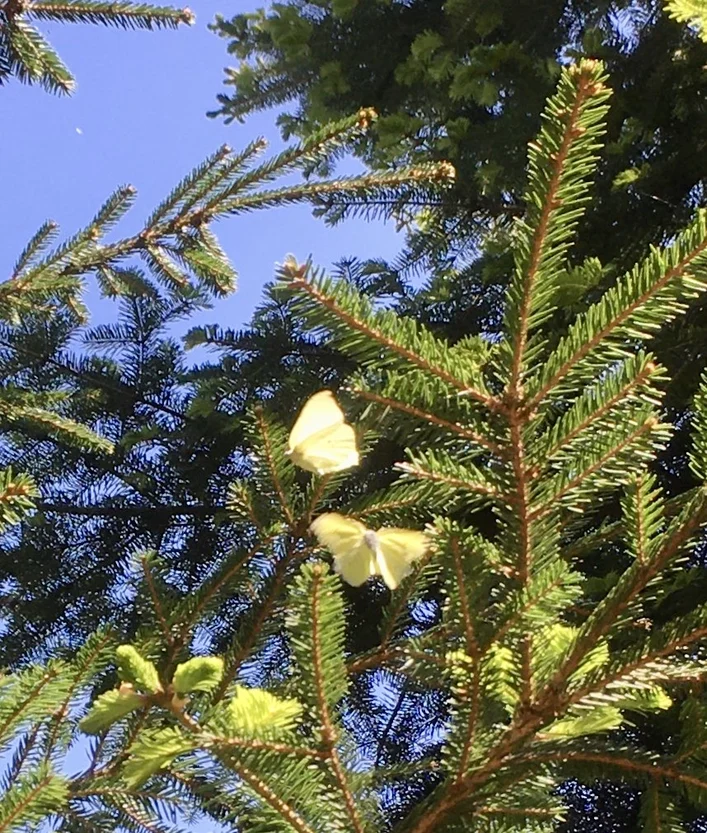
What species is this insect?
Gonepteryx rhamni
